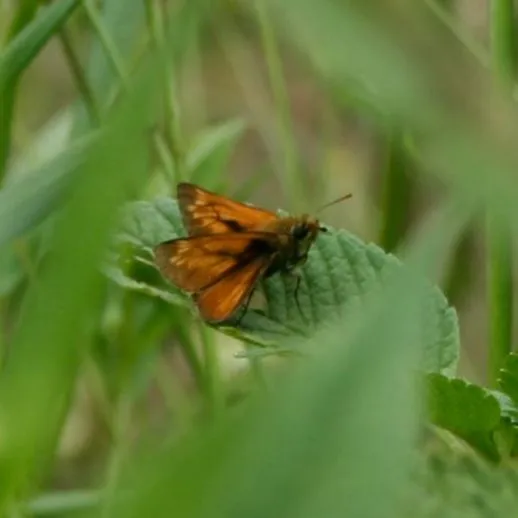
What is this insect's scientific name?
Ochlodes sylvanus (also Ochlodes venata)
